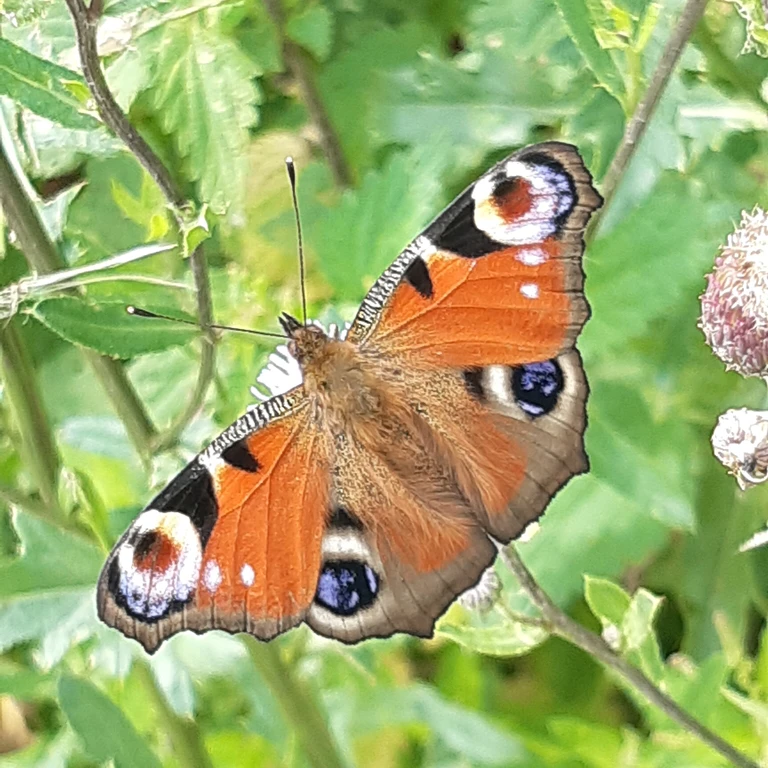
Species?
Aglais io
